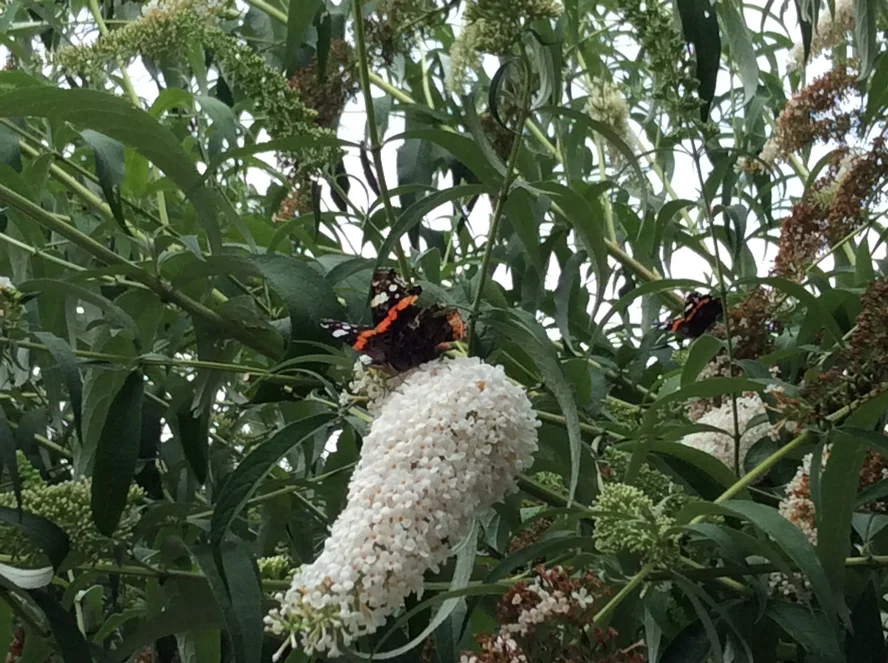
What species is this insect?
Vanessa atalanta
